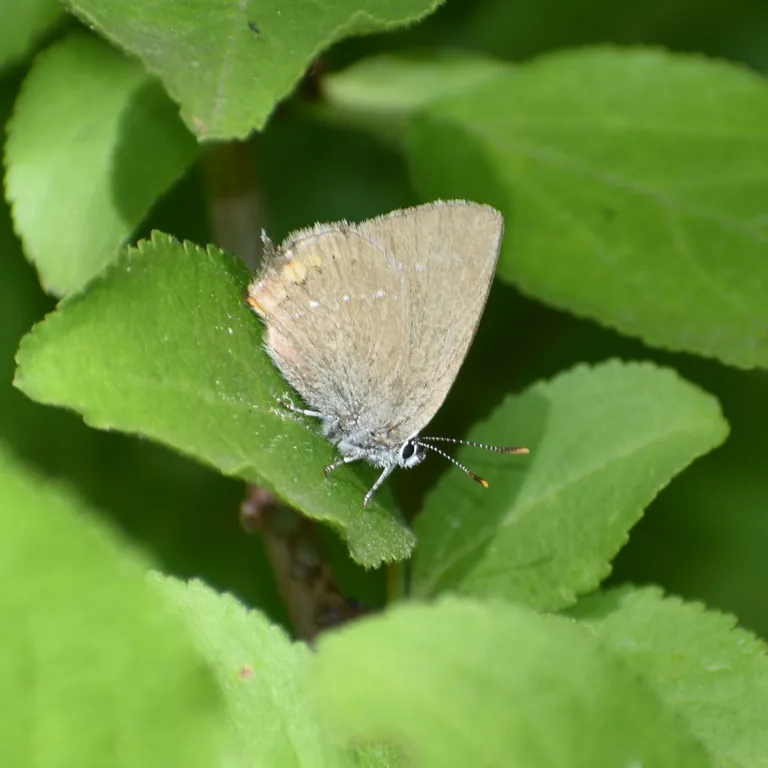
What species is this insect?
Satyrium acaciae (also Strymon acaciae)
